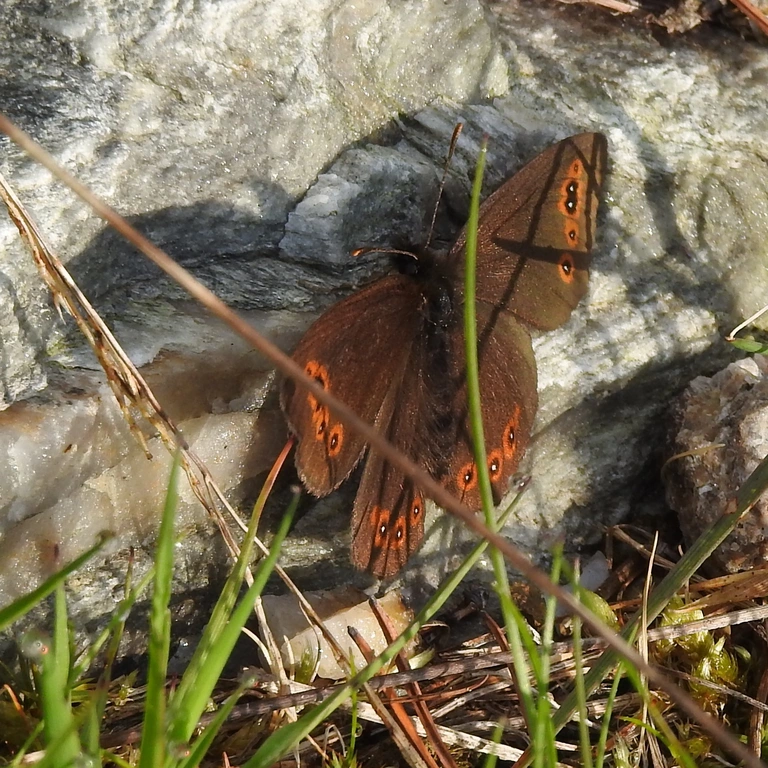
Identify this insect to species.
Erebia medusa
